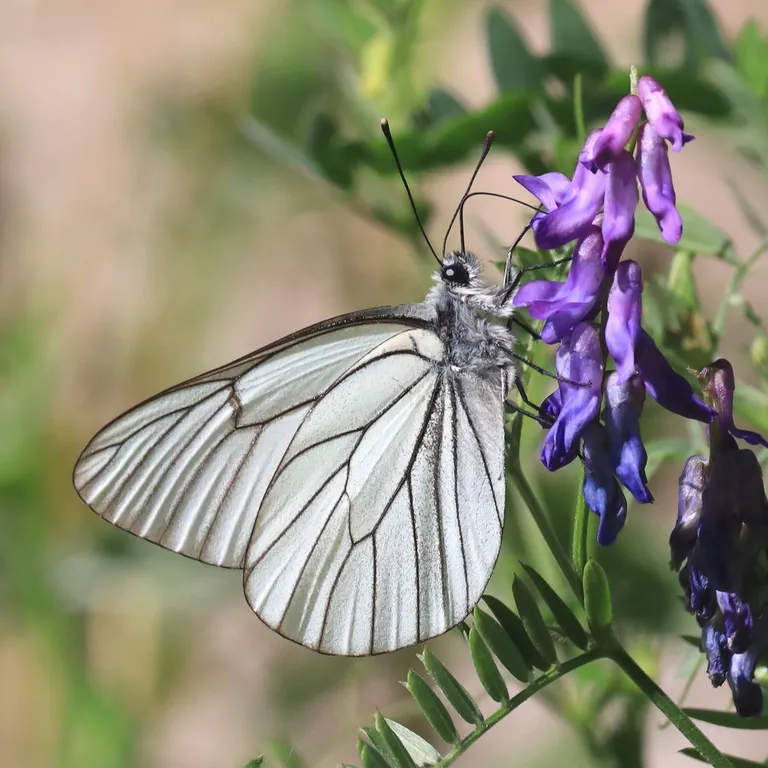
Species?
Aporia crataegi
